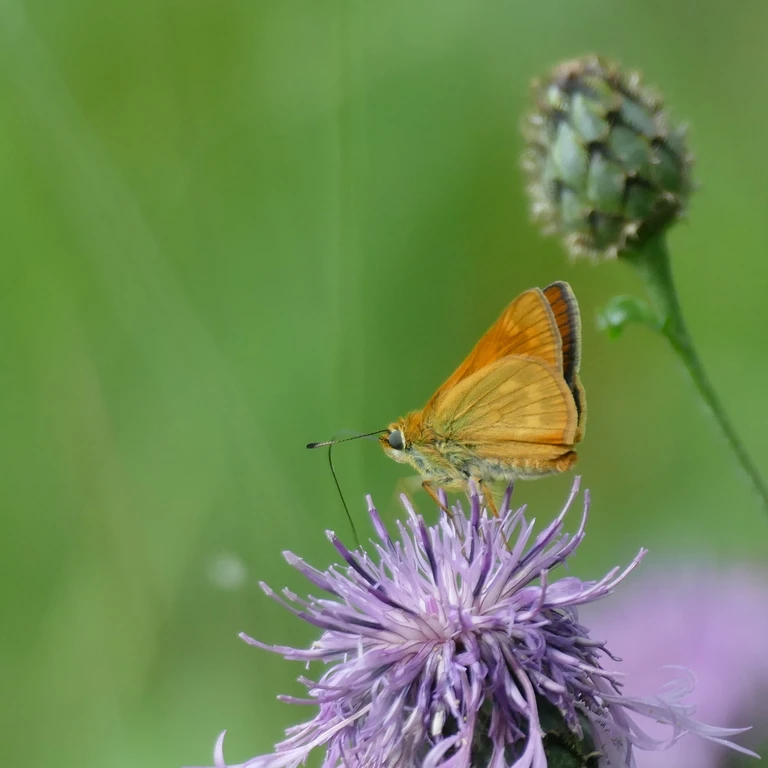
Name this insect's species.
Ochlodes sylvanus (also Ochlodes venata)
